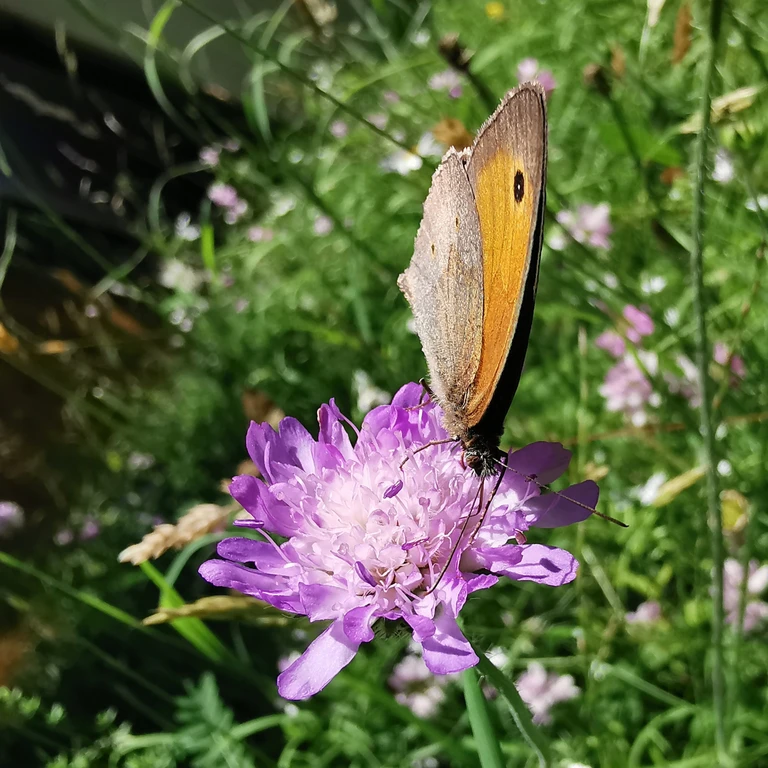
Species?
Maniola jurtina
